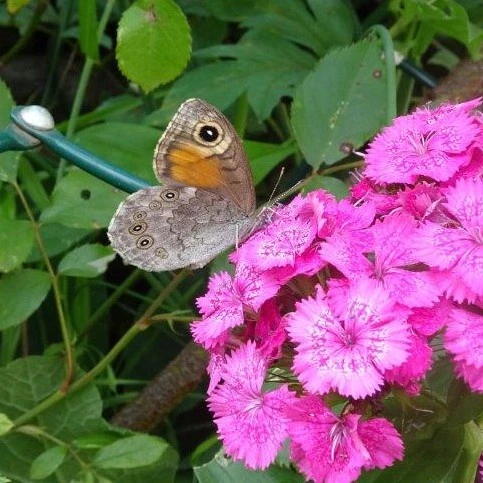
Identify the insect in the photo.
Lasiommata maera (also Pararge maera)
